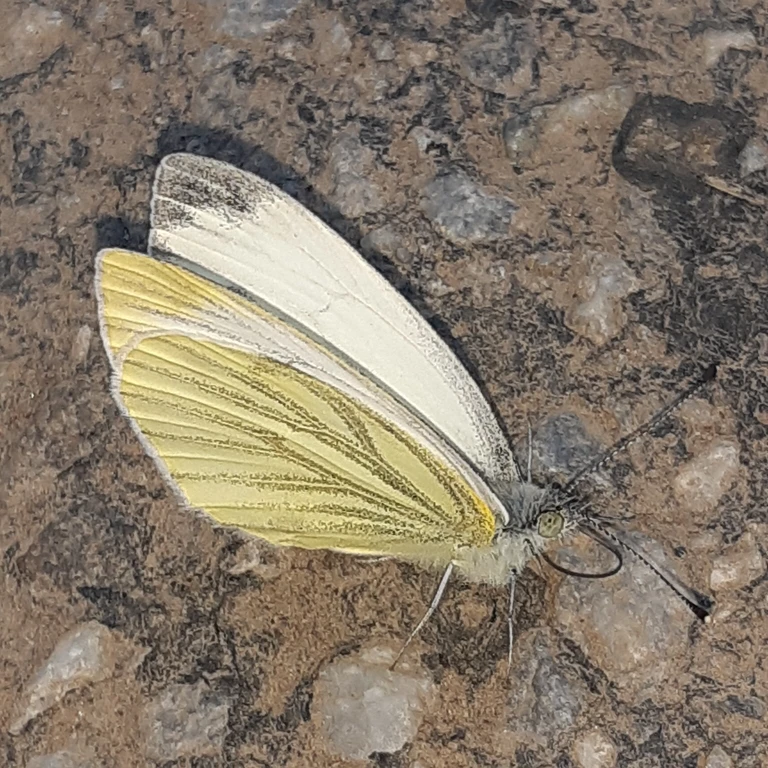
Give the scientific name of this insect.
Pieris napi
